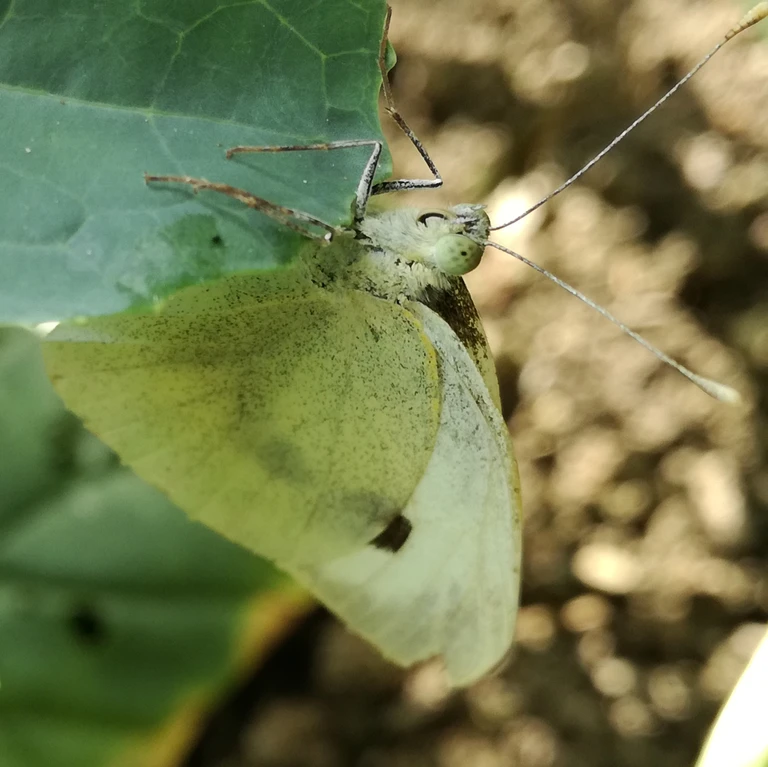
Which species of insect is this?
Pieris brassicae
